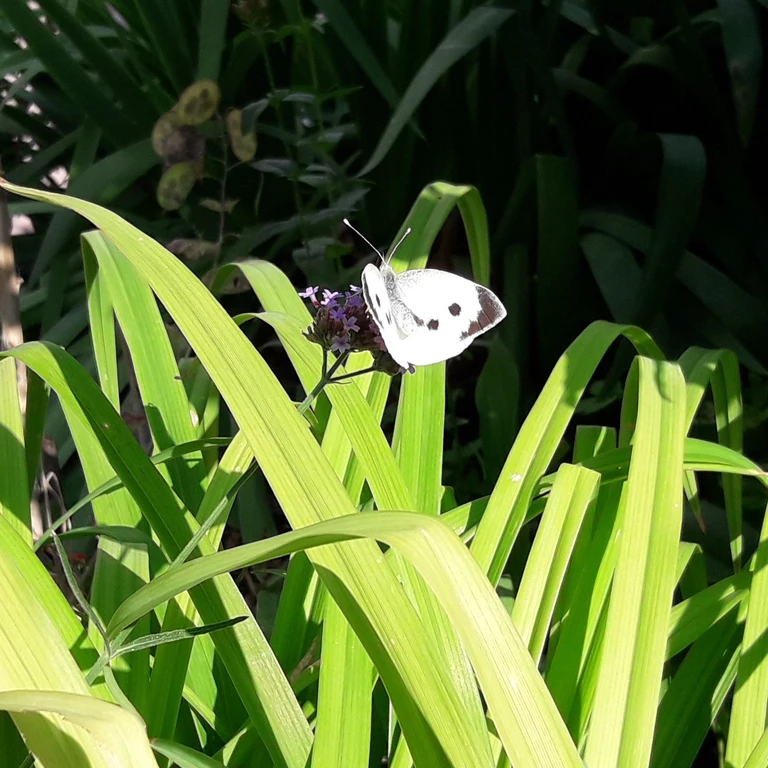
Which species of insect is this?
Pieris brassicae
